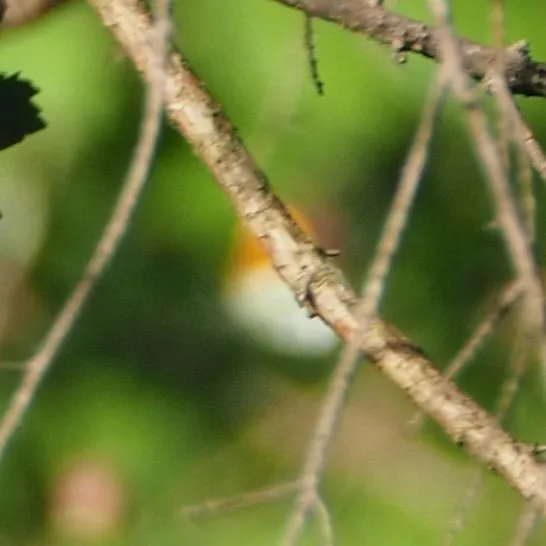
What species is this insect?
Anthocharis cardamines
